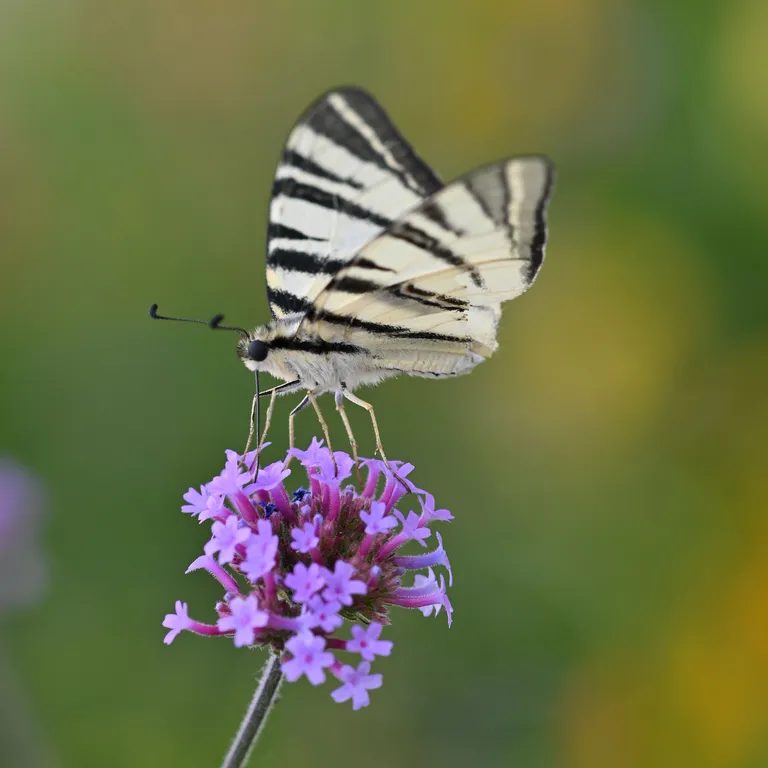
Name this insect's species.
Iphiclides podalirius
